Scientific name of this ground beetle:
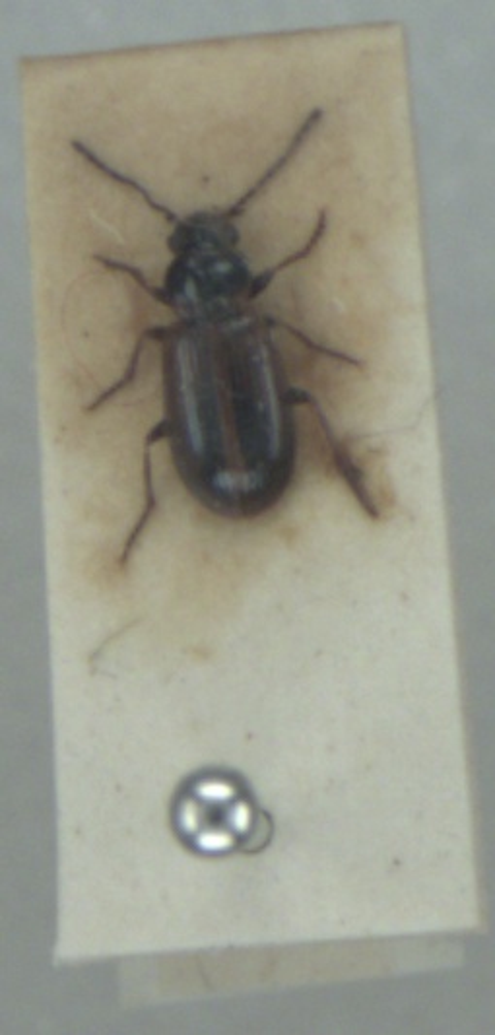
Dicheirotrichus cognatus
